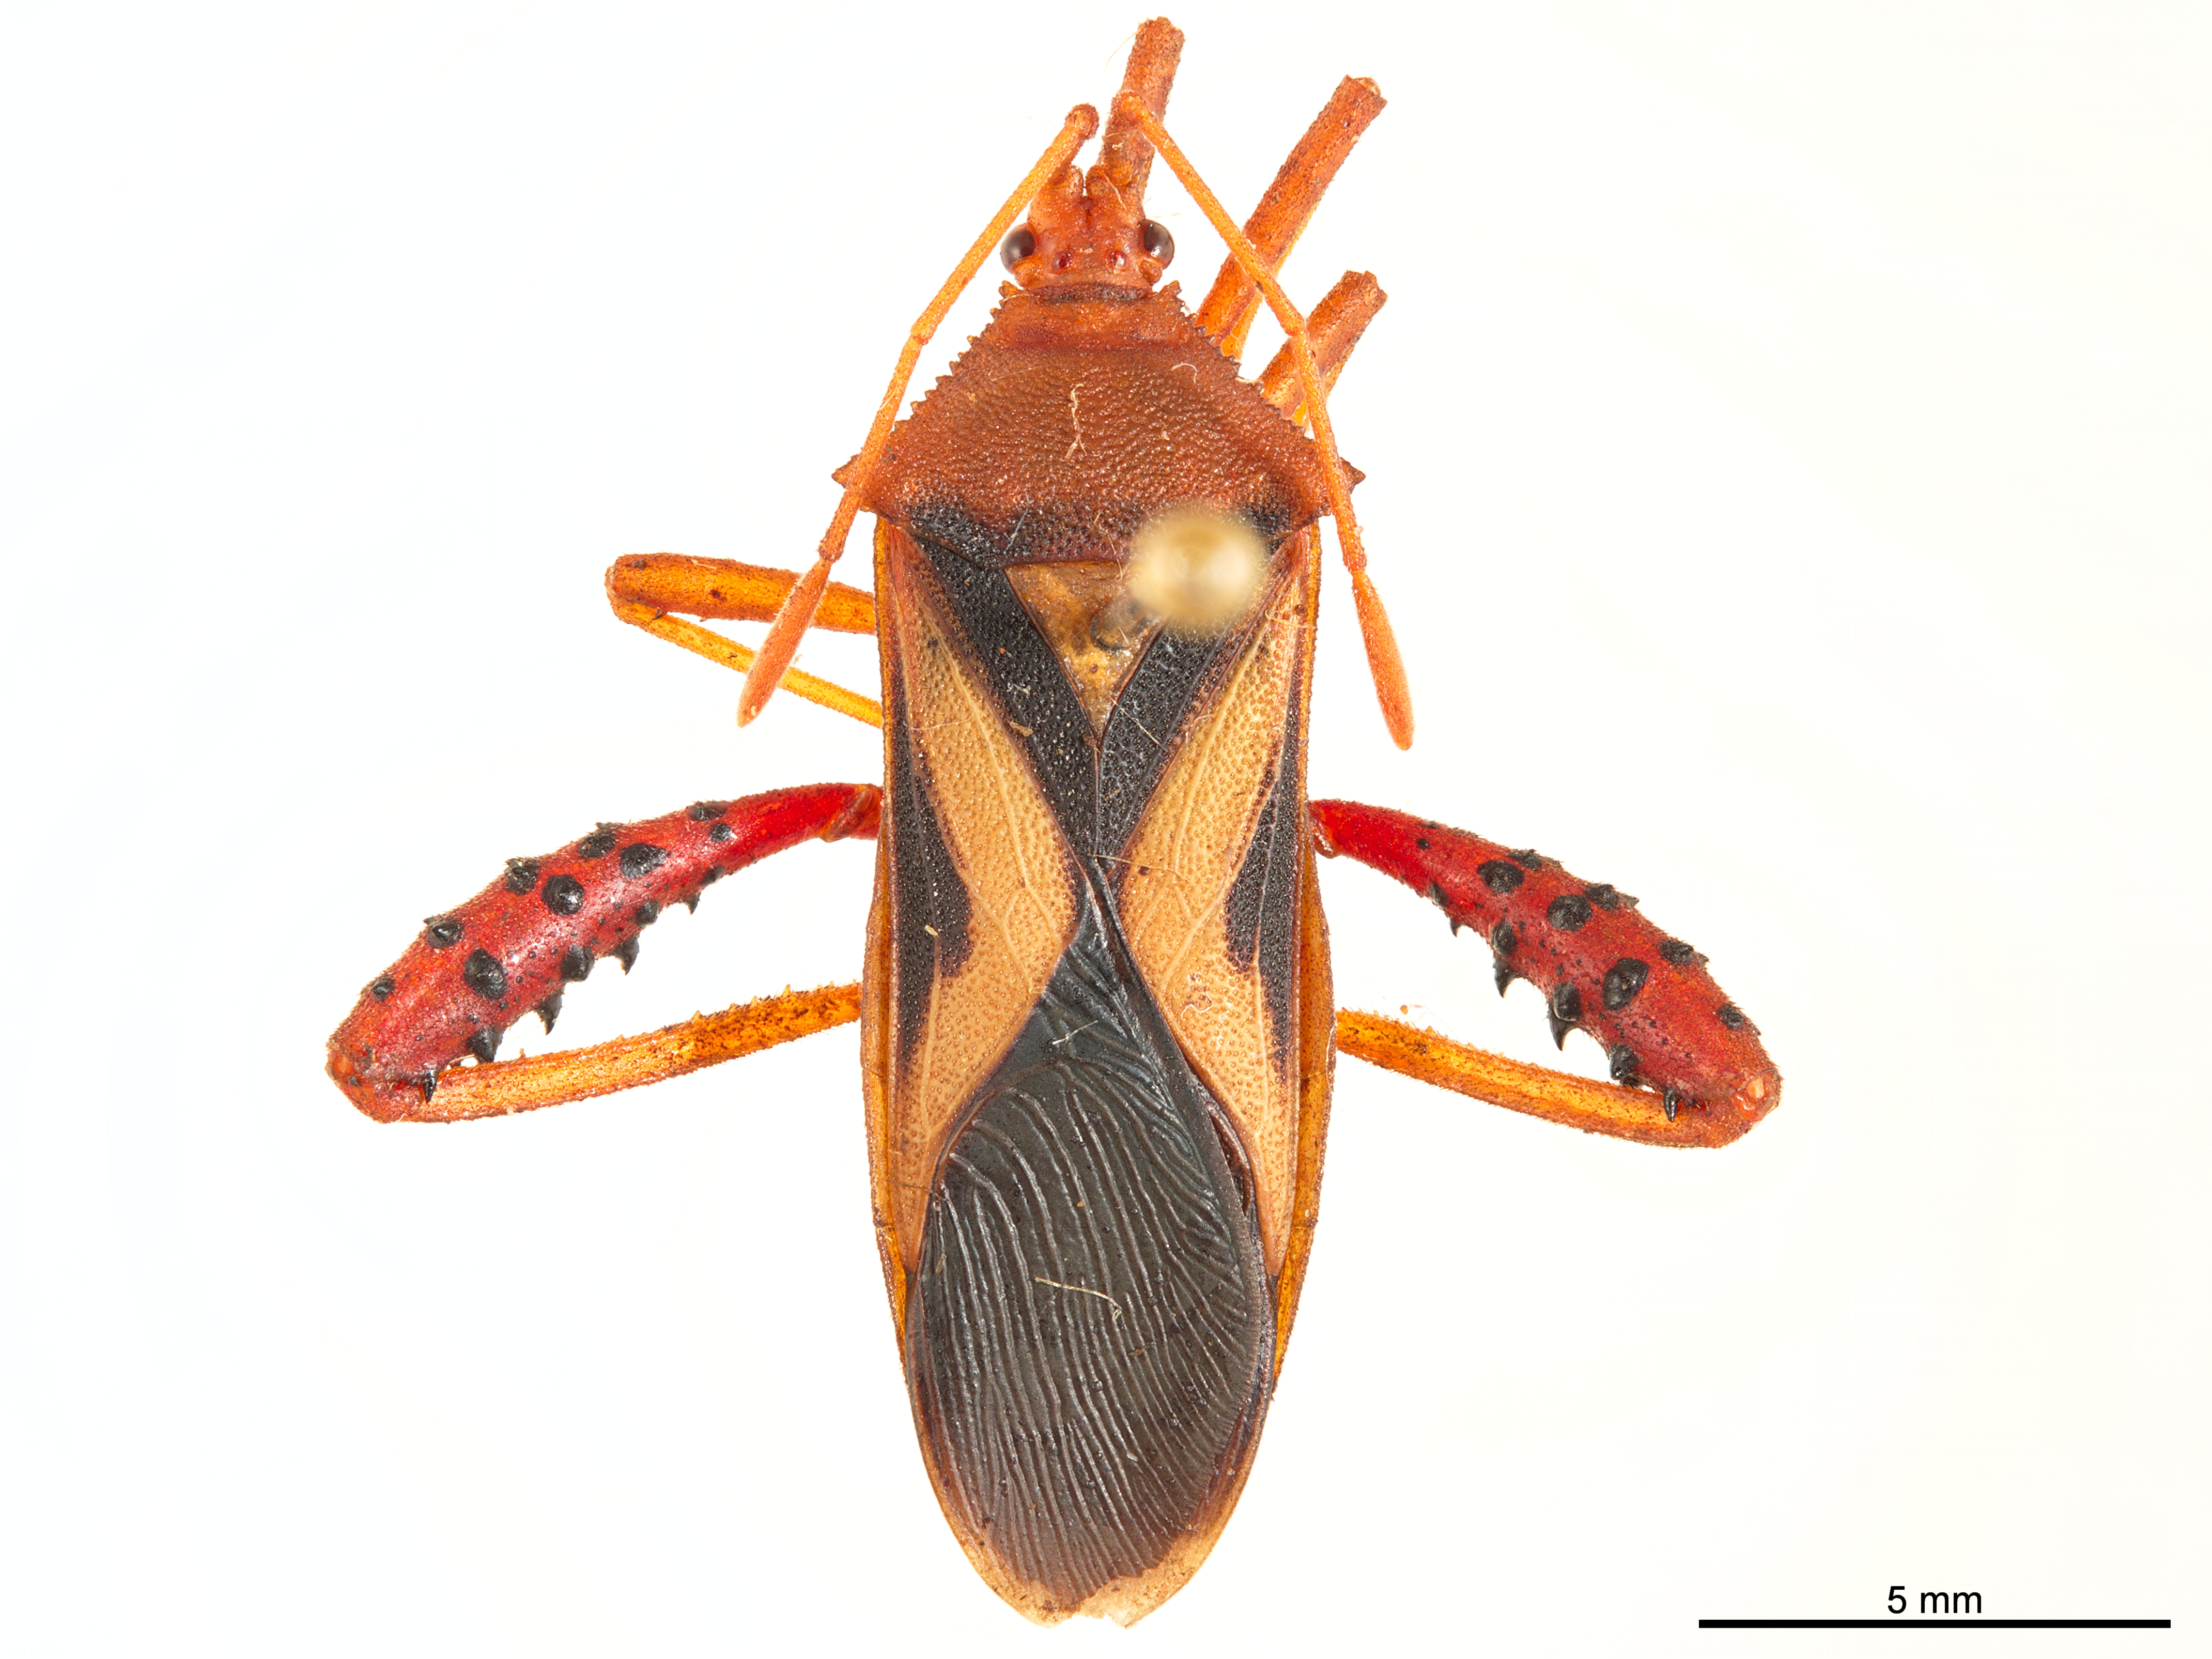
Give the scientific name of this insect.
Crinocerus sanctus
